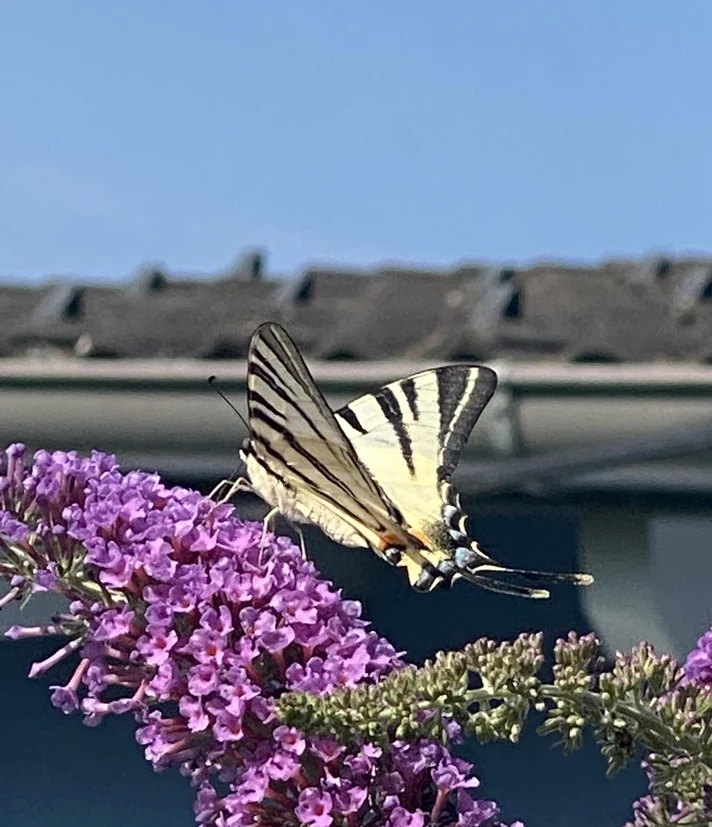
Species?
Iphiclides podalirius
